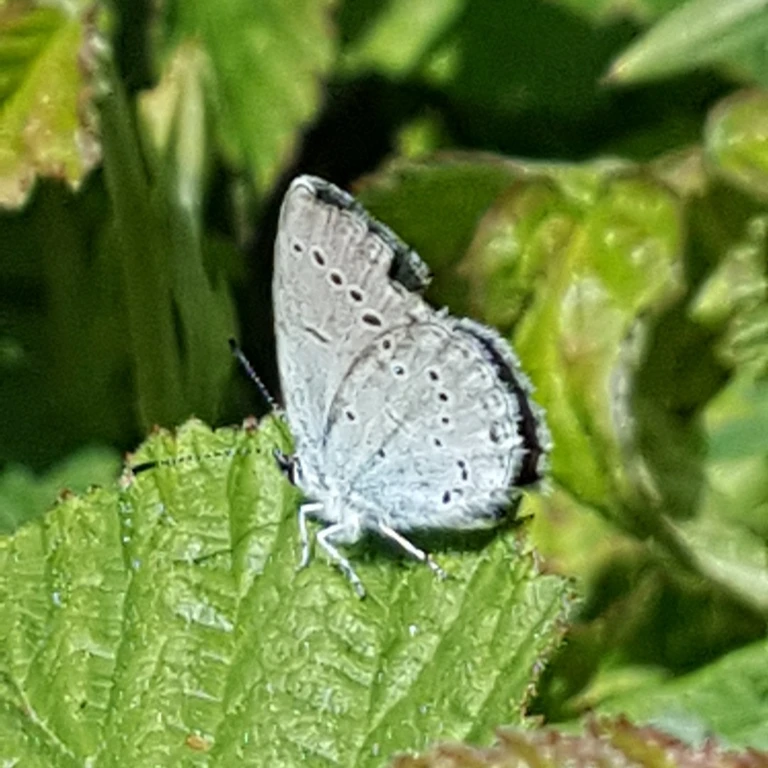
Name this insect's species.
Cupido decolorata (also Elkalyce decolorata)
